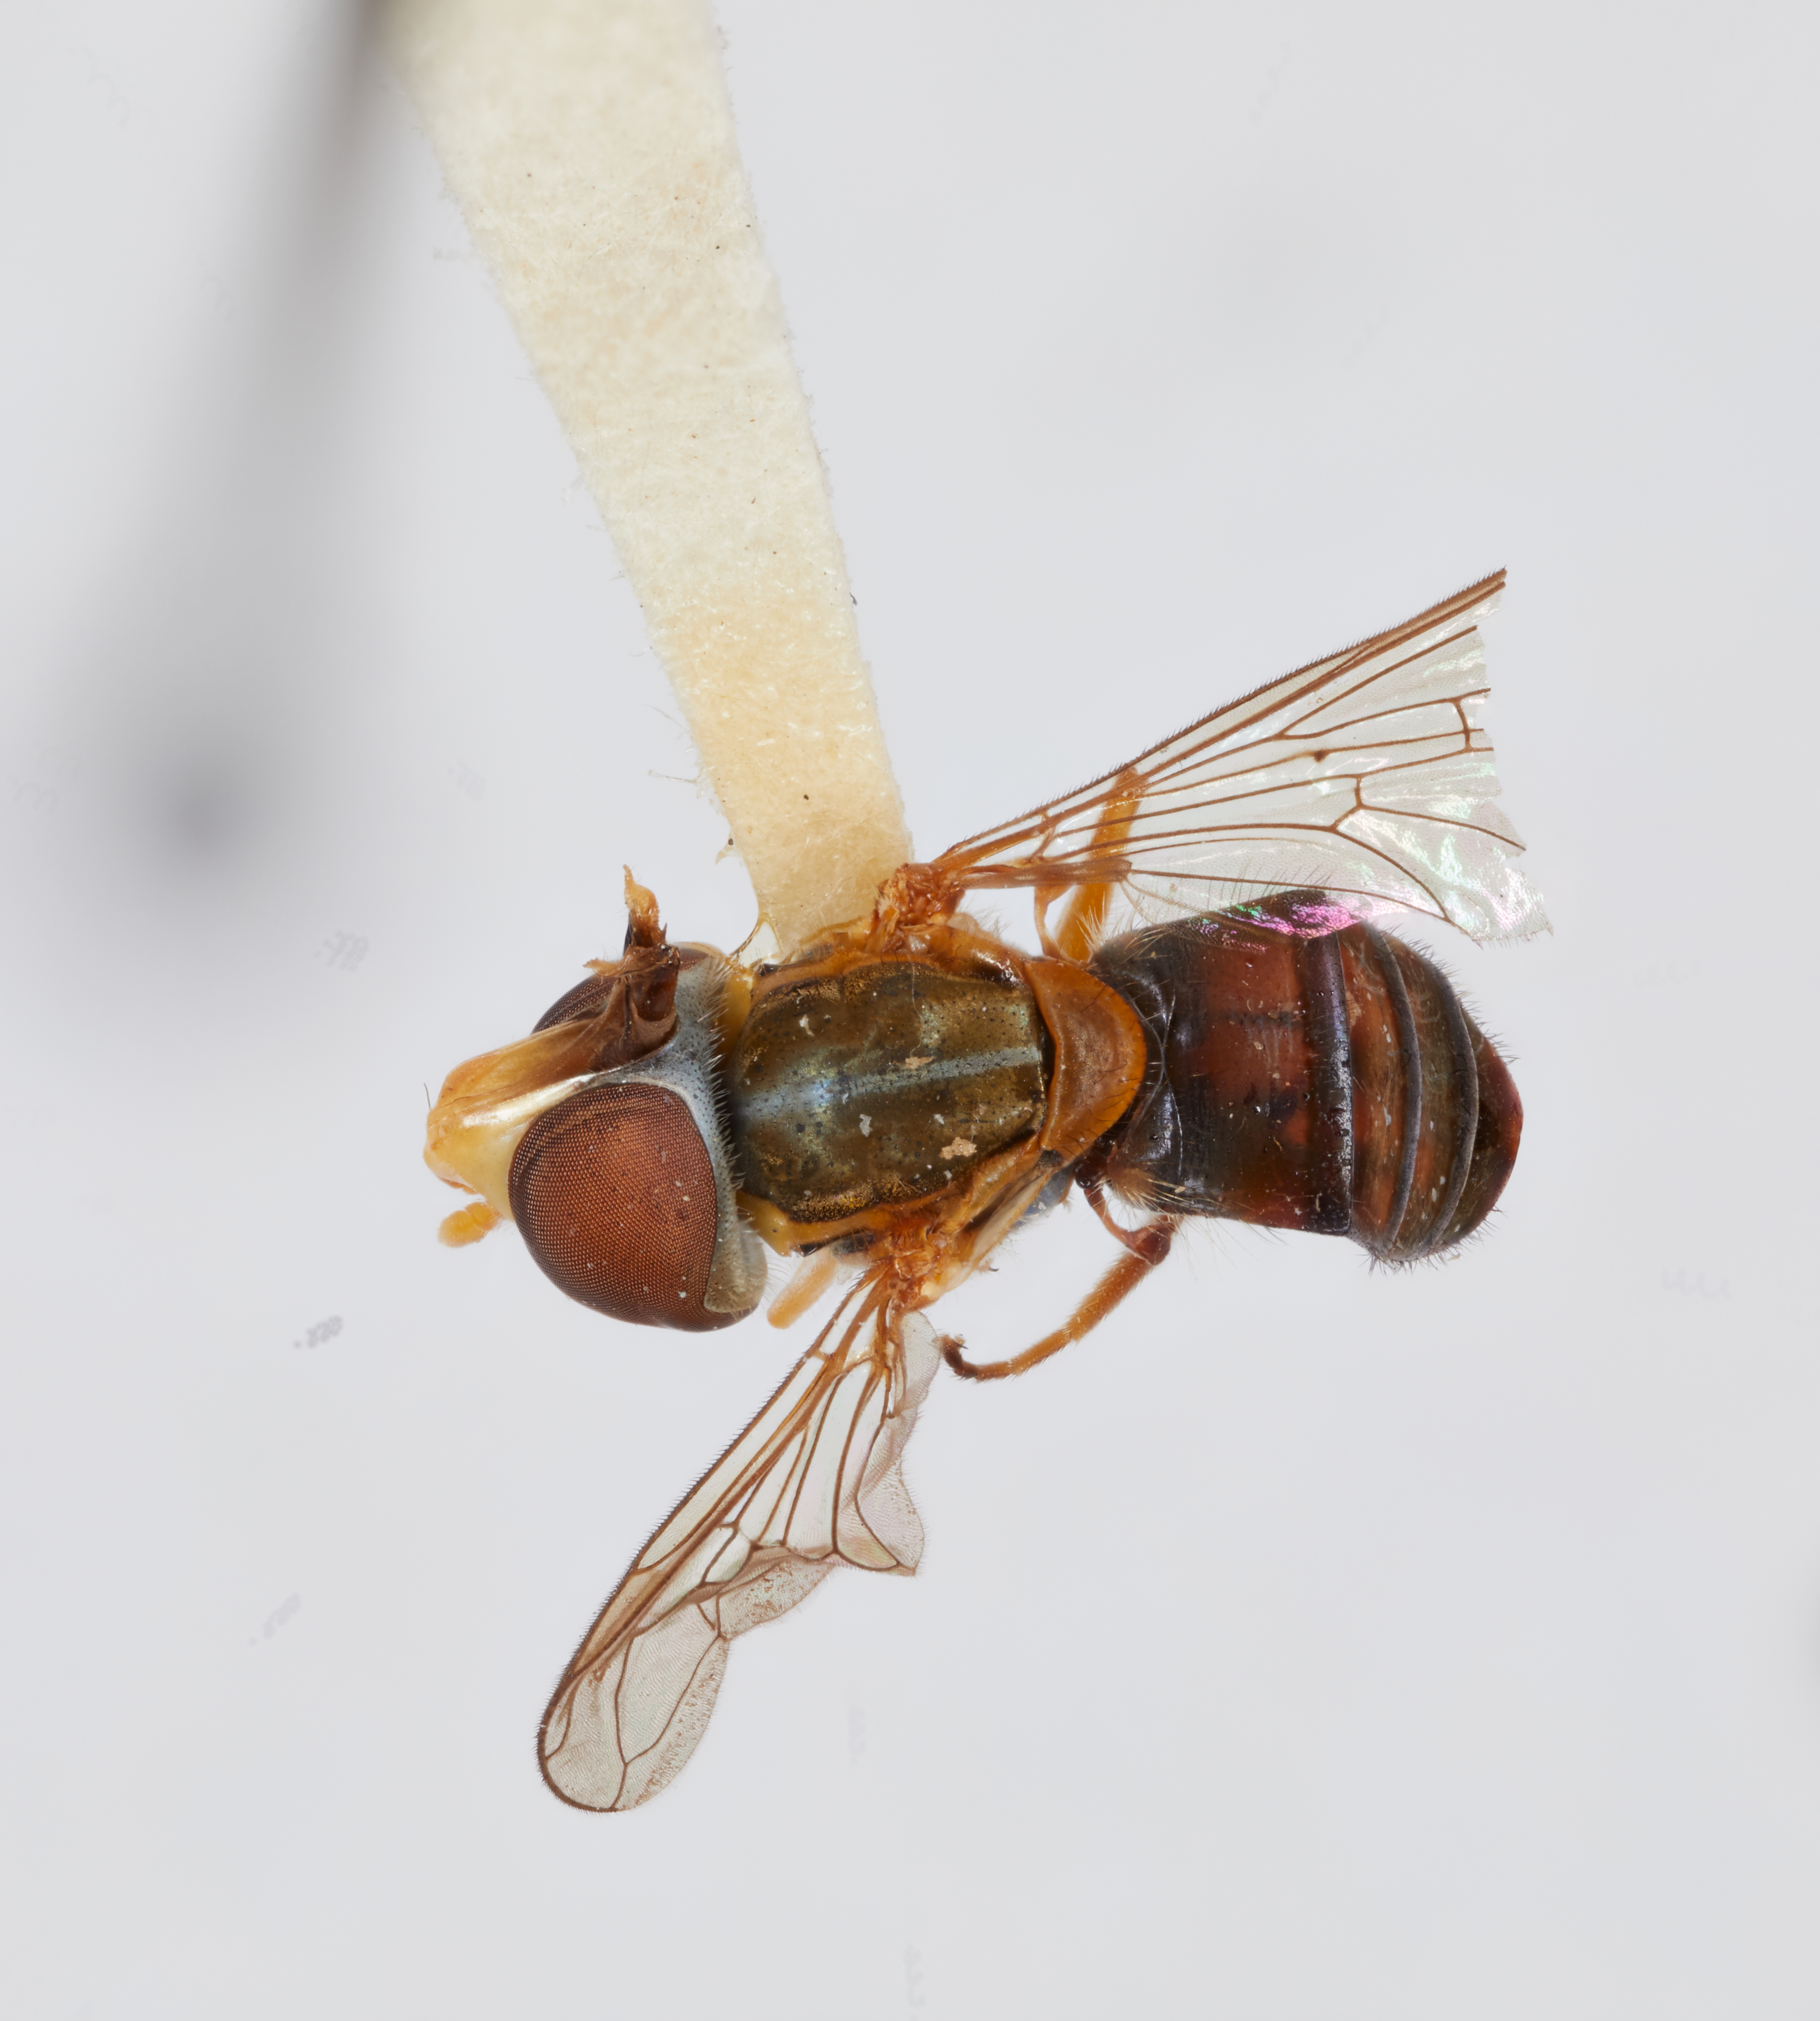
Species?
Mesogramma azurilneus
